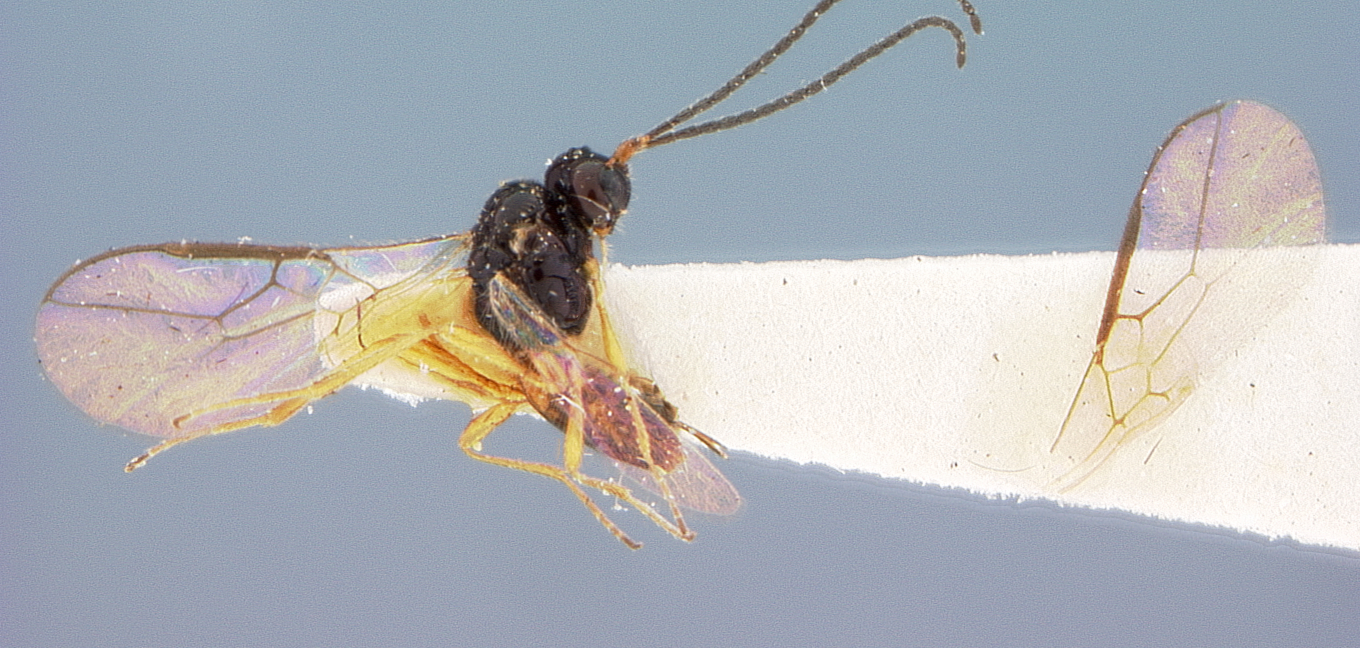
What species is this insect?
Orthostigma sculleni
